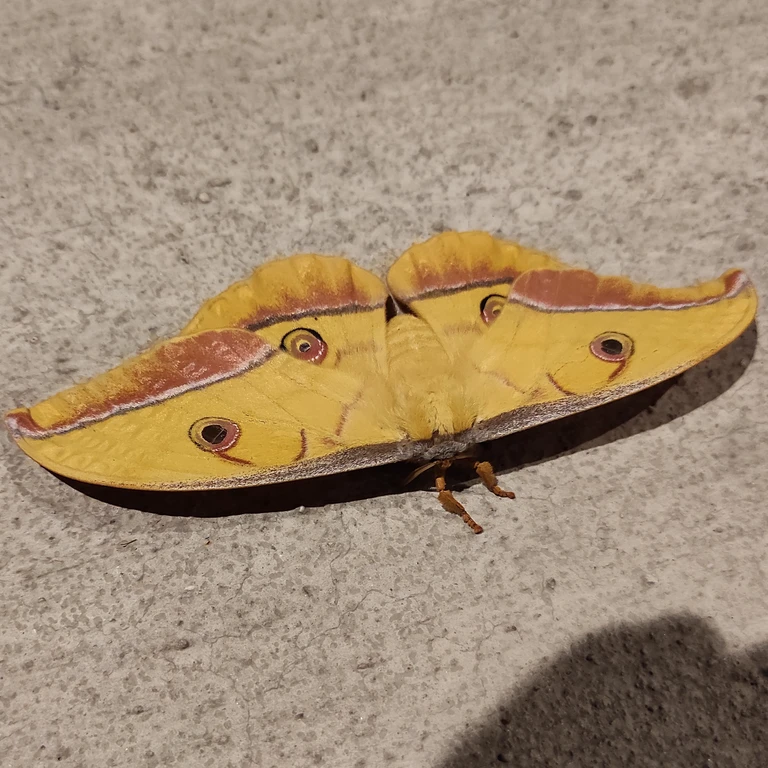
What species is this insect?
Antheraea yamamai
